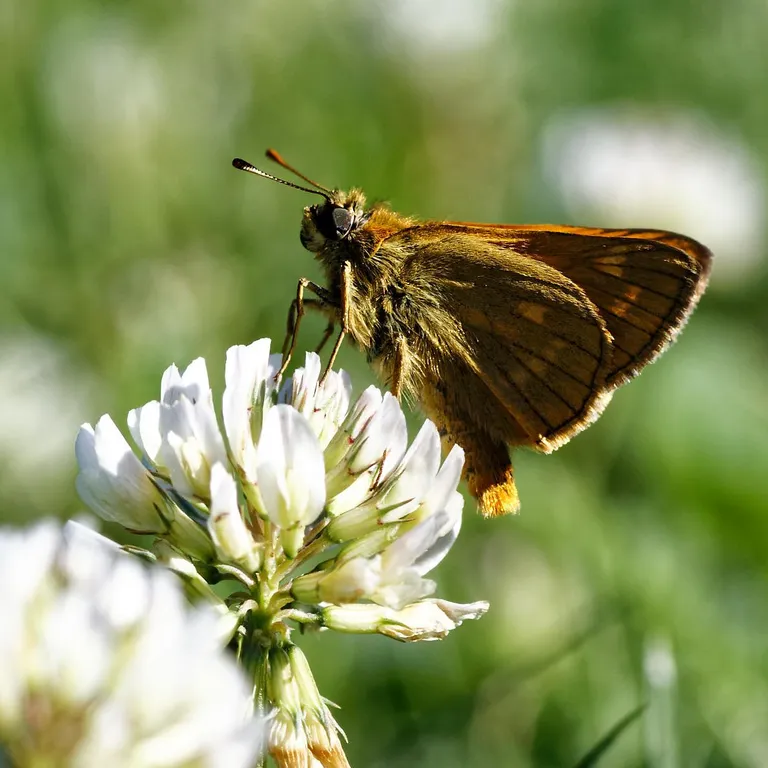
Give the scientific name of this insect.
Ochlodes sylvanus (also Ochlodes venata)
